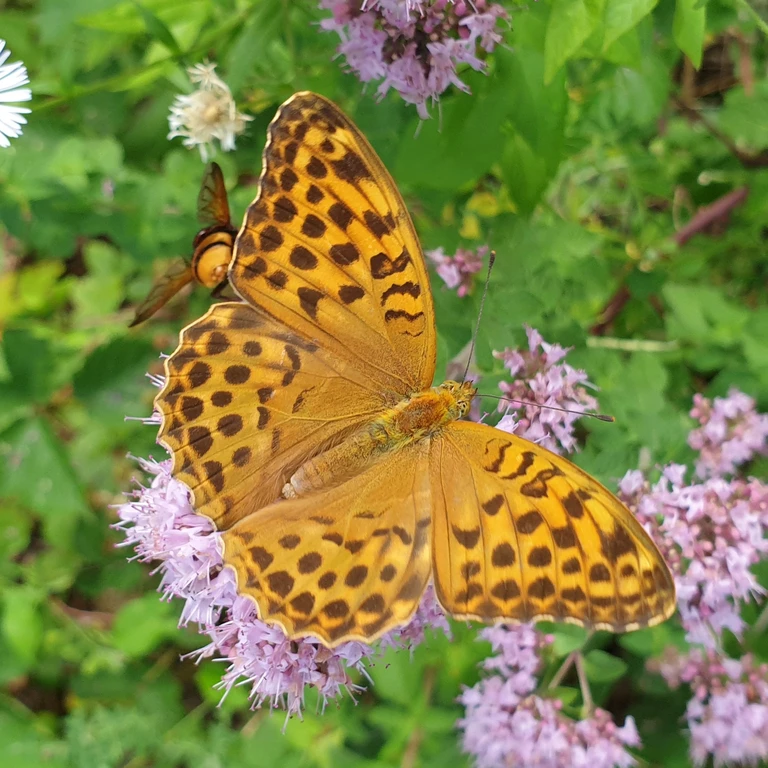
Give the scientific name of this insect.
Argynnis paphia
